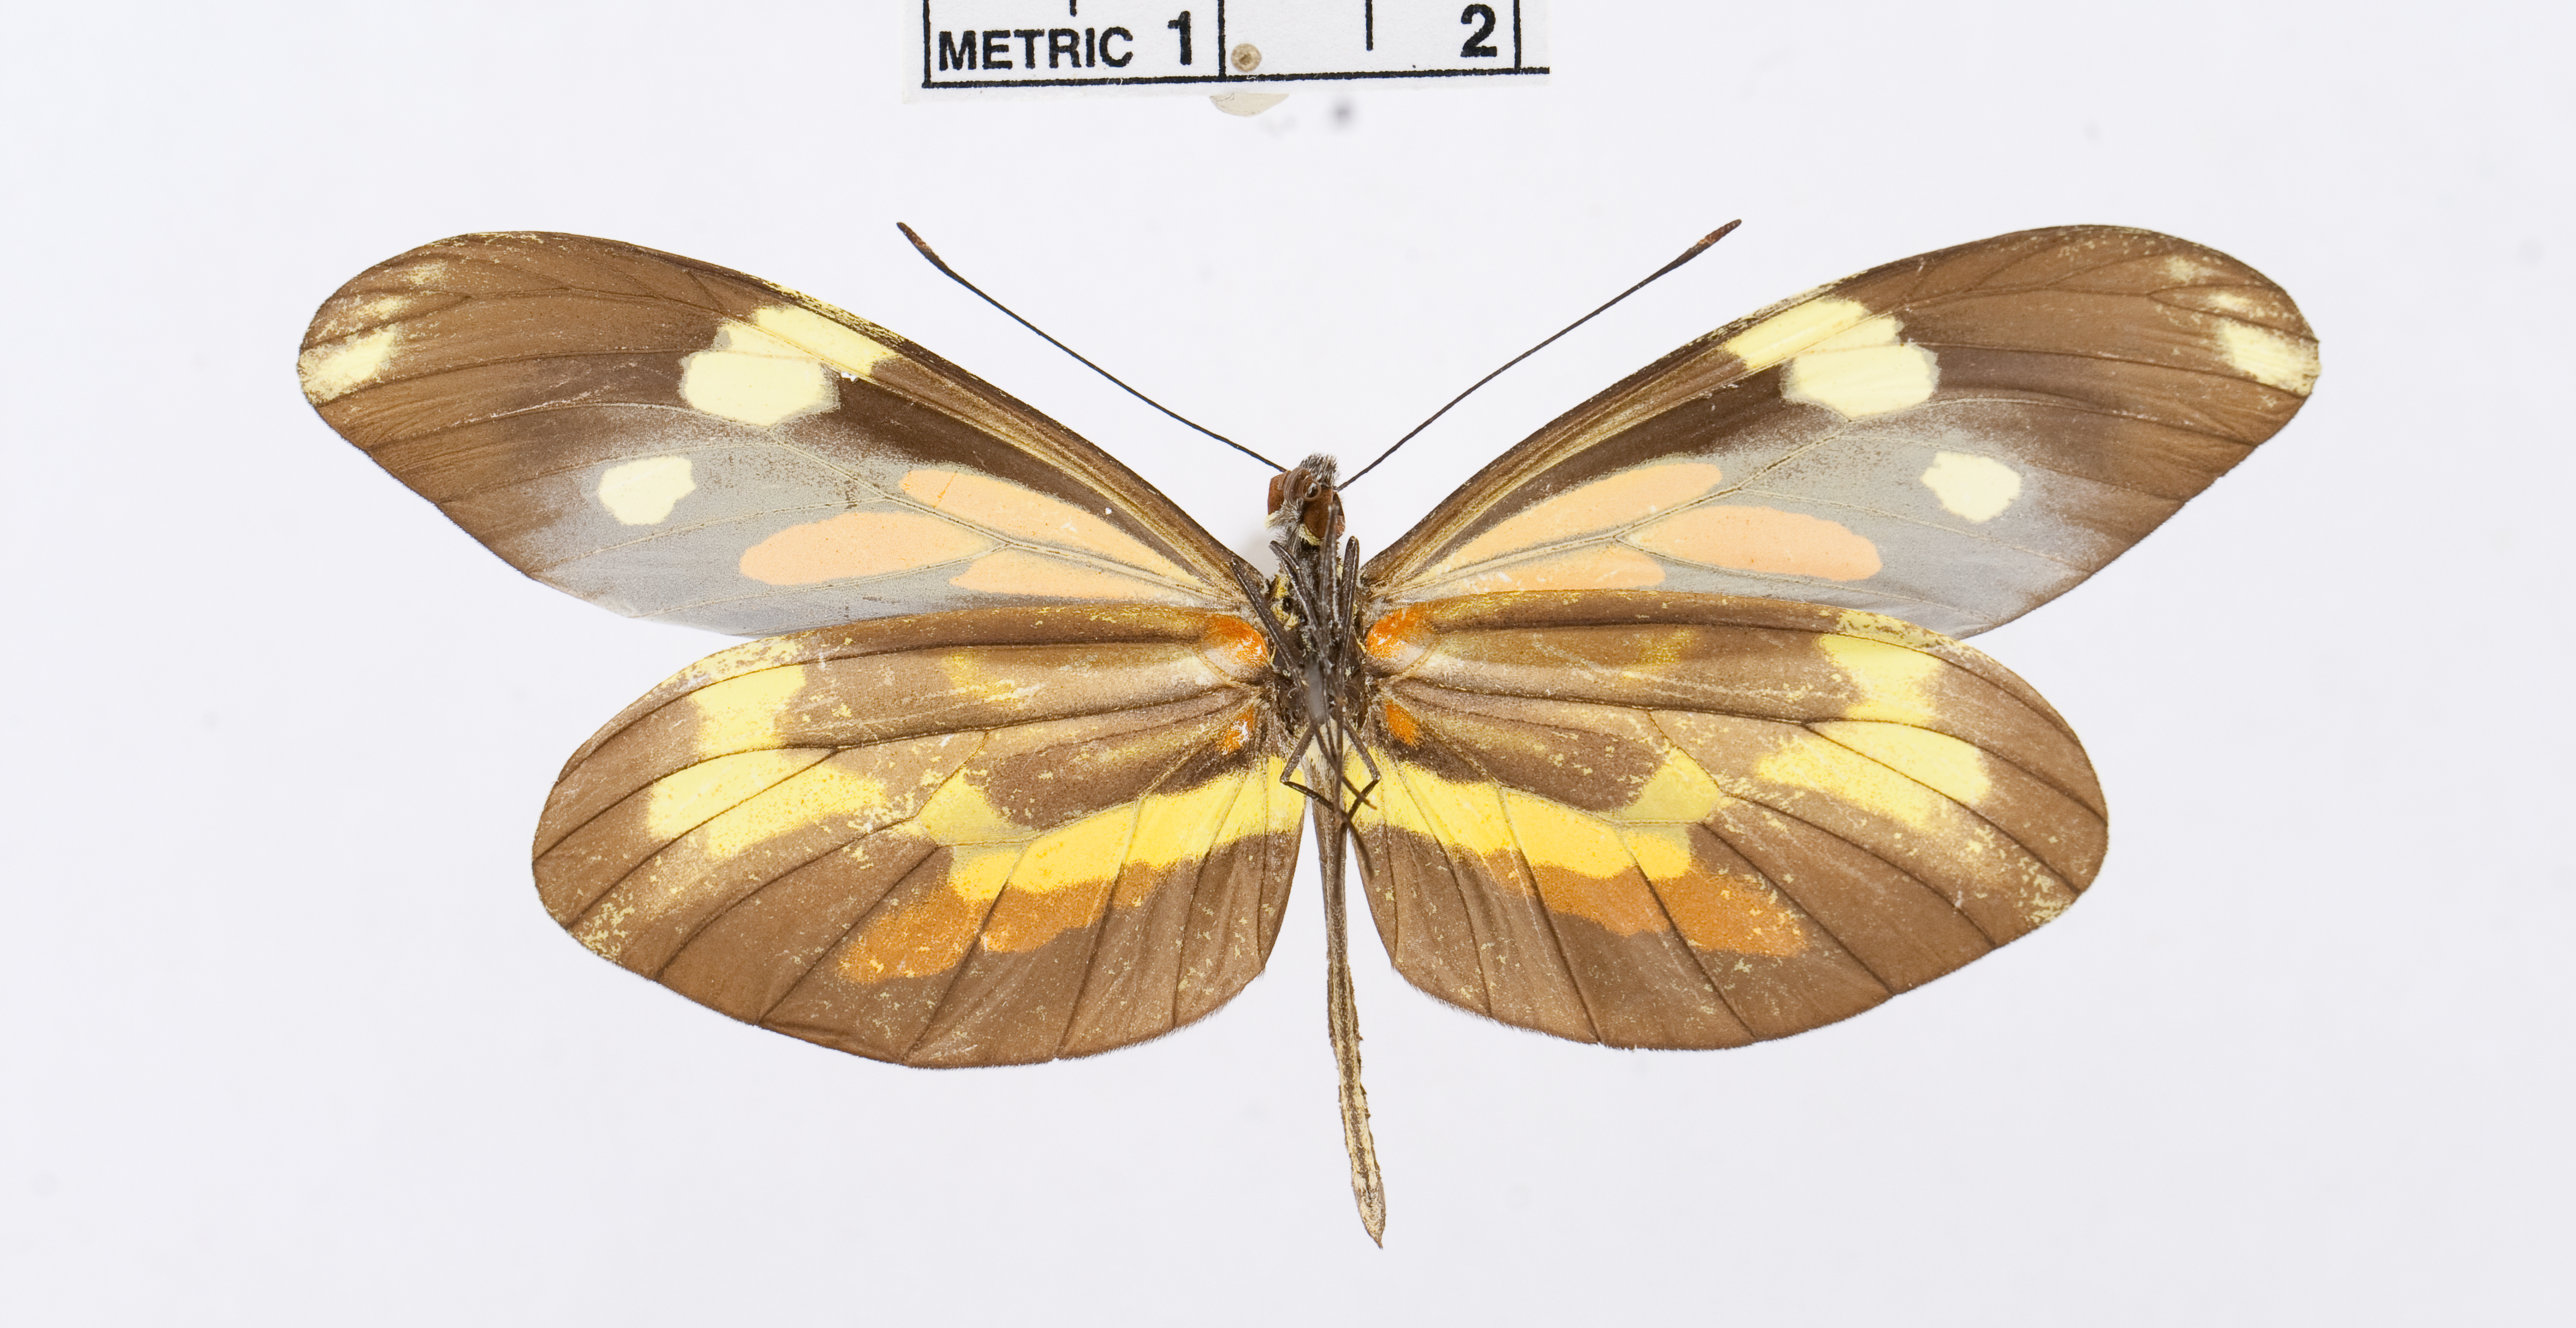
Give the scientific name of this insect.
Dismorphia astyocha
